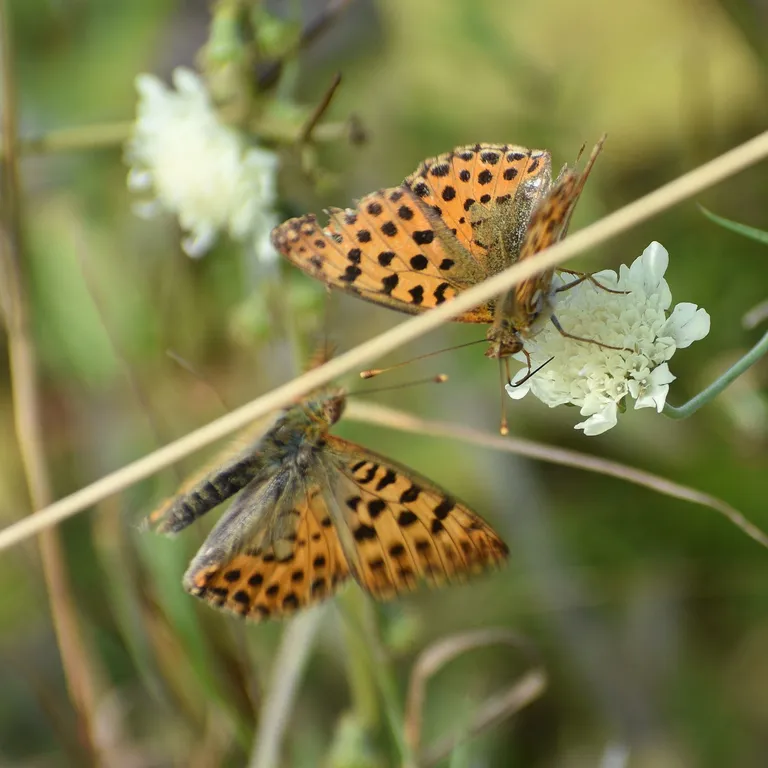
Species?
Issoria lathonia
